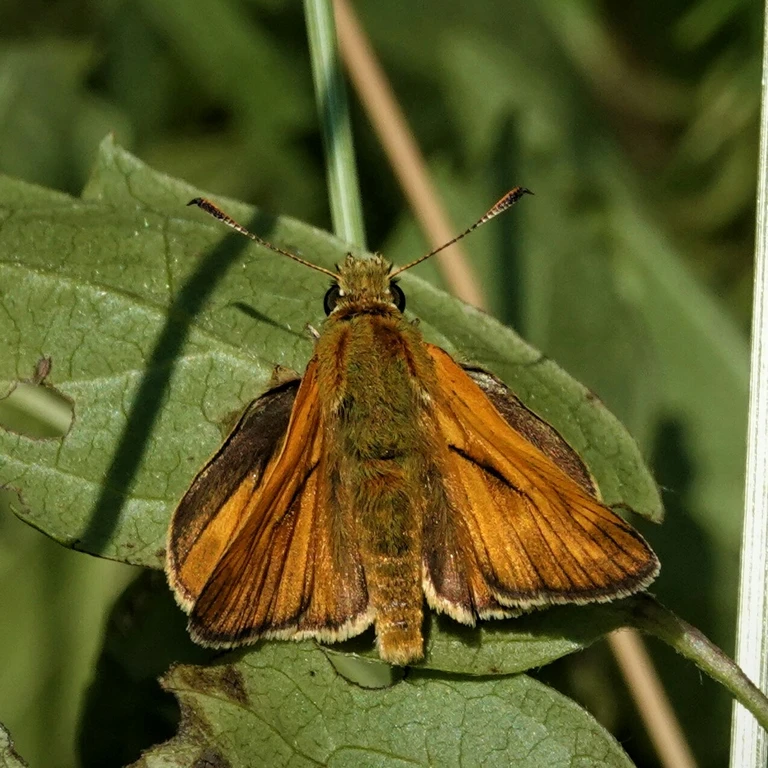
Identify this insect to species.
Ochlodes sylvanus (also Ochlodes venata)
